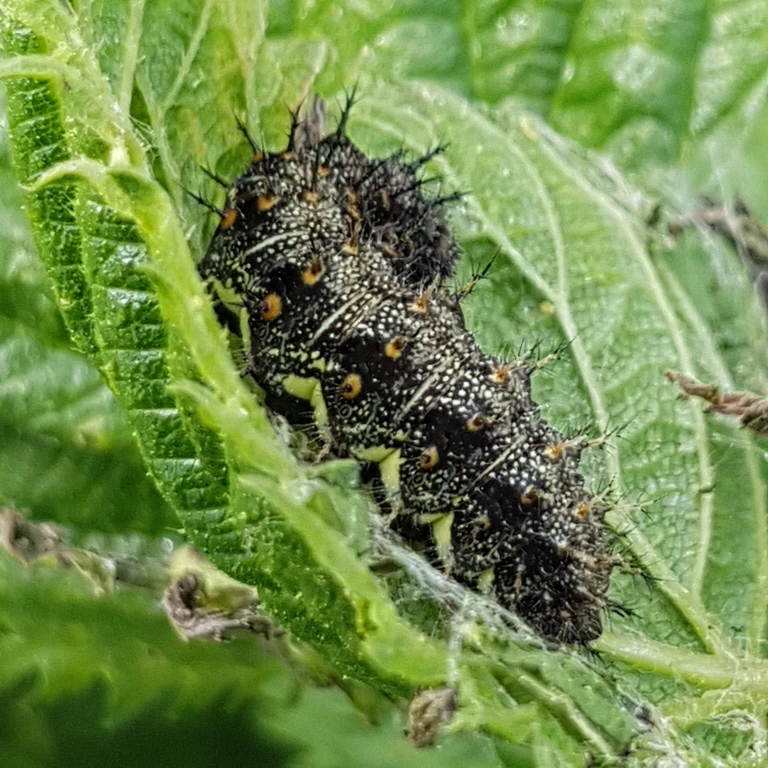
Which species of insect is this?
Vanessa atalanta
